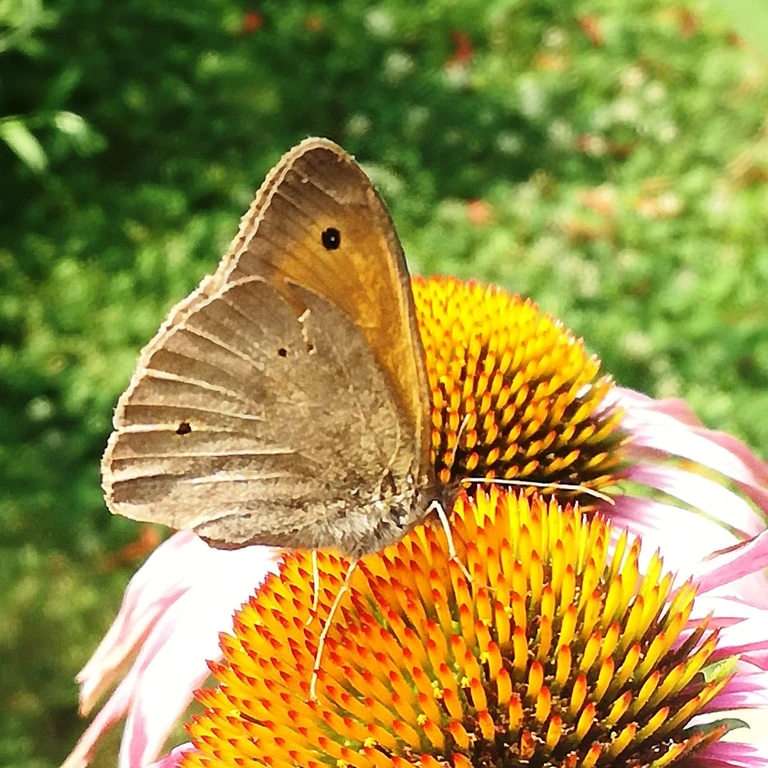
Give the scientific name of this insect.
Maniola jurtina
